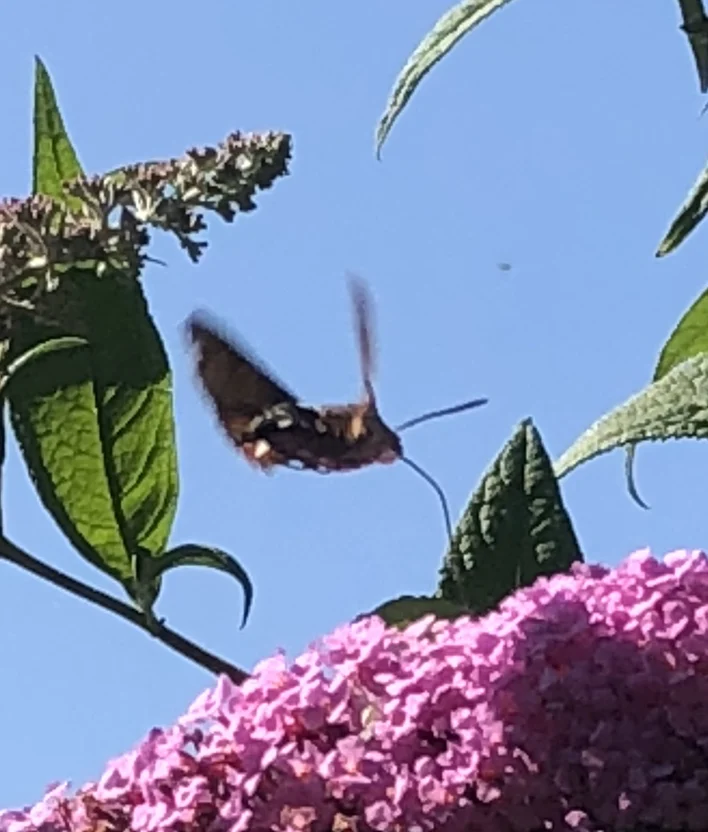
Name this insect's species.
Macroglossum stellatarum
